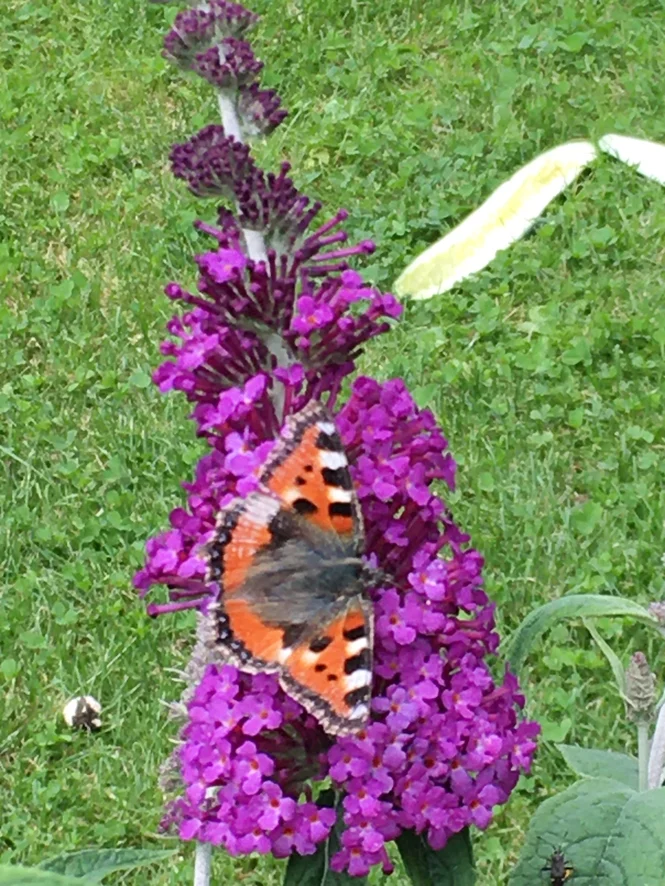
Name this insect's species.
Aglais urticae
